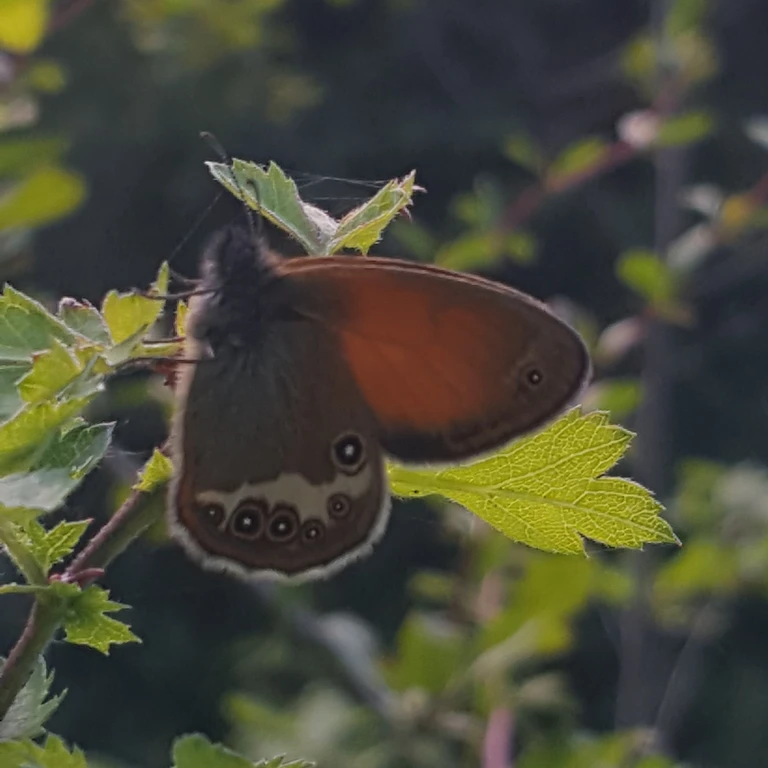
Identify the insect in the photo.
Coenonympha arcania
